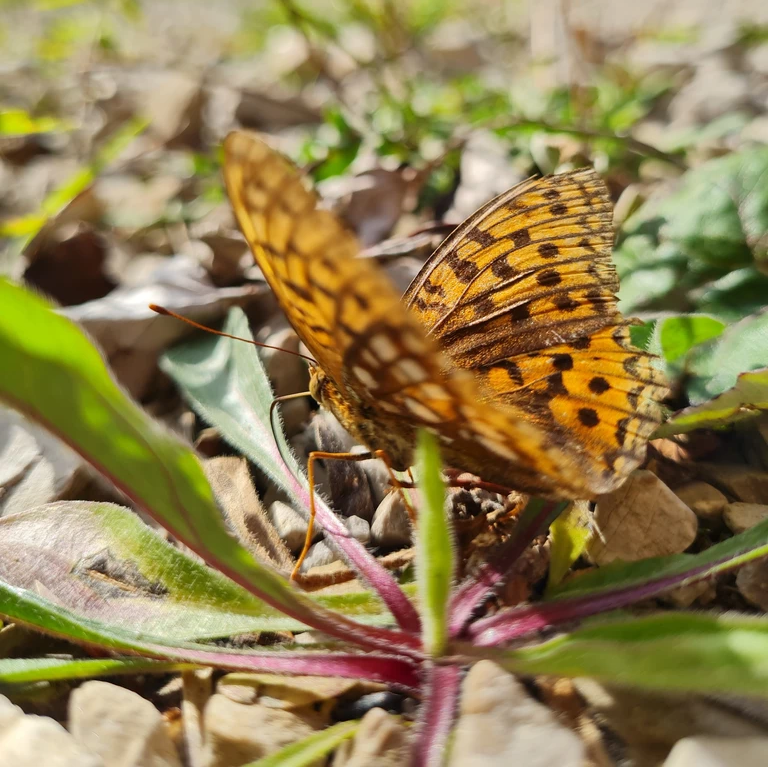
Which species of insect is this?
Fabriciana adippe
